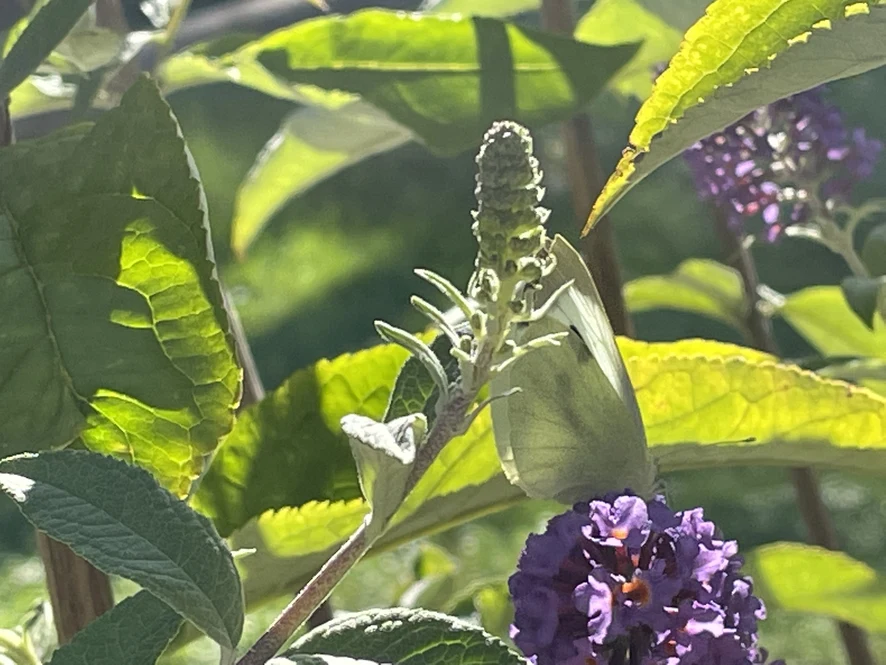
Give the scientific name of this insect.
Pieris brassicae
